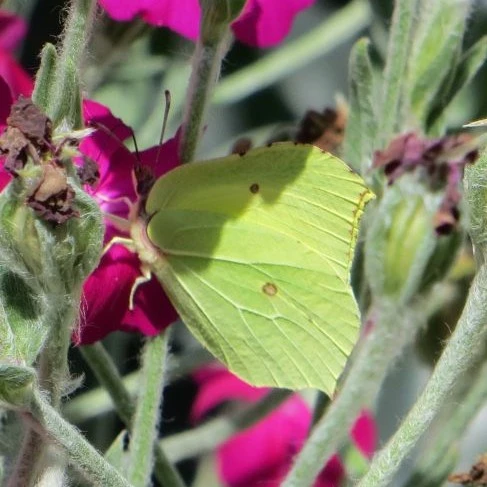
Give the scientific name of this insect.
Gonepteryx rhamni
